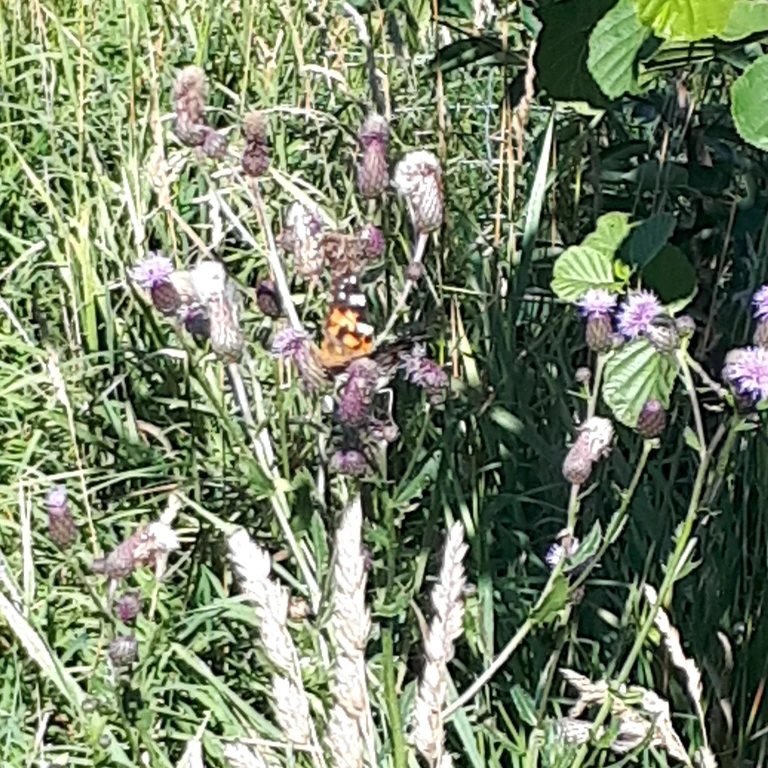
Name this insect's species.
Vanessa cardui
